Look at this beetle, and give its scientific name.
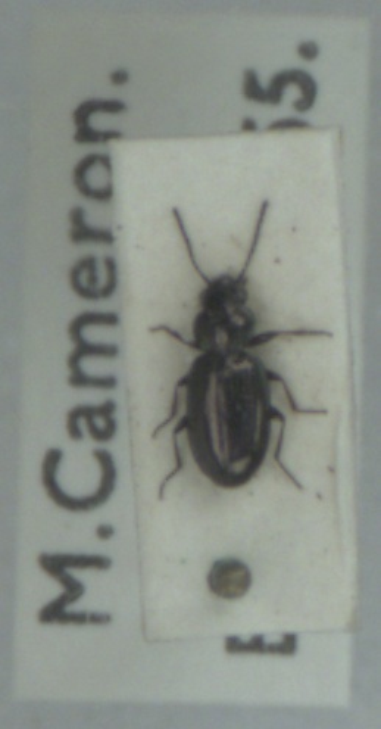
Bembidion nigricorne
